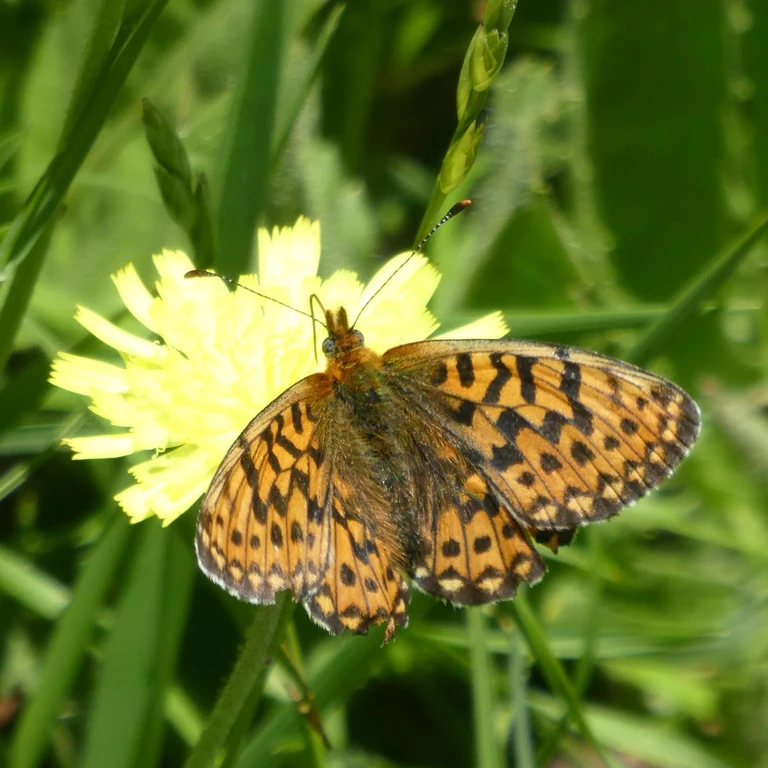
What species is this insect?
Boloria selene
